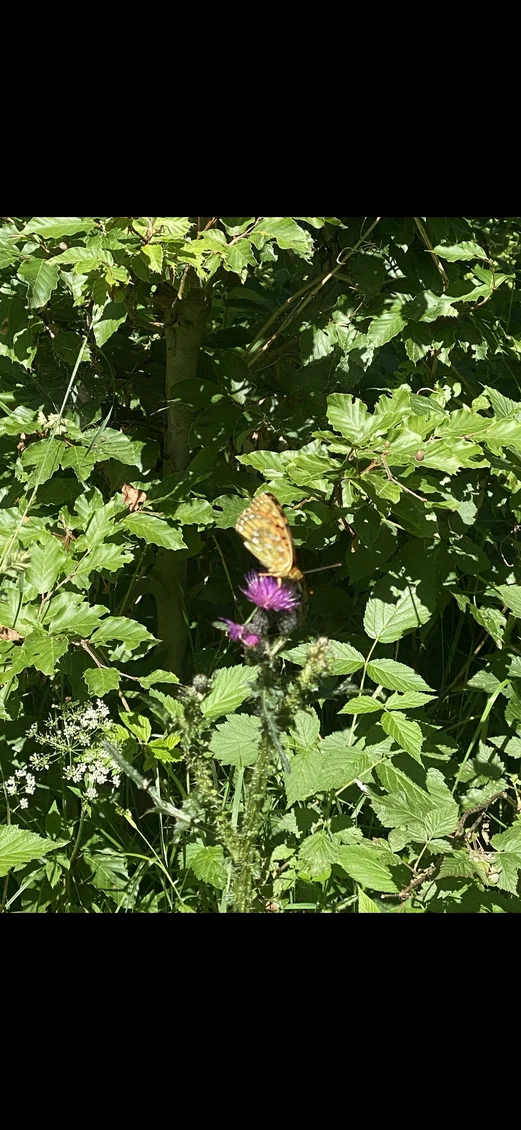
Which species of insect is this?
Speyeria aglaja
